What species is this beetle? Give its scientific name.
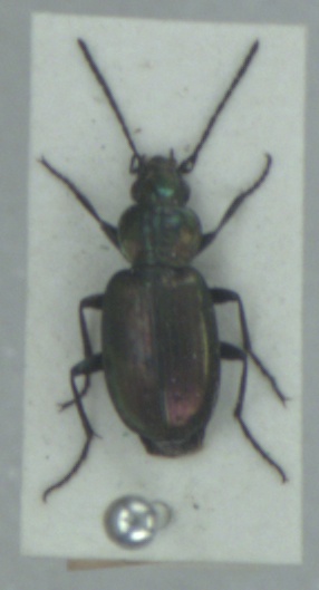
Agonum ericeti
